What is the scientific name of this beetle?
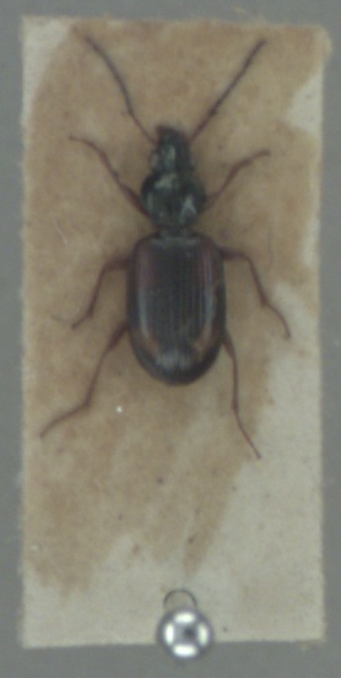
Bembidion tetracolum
